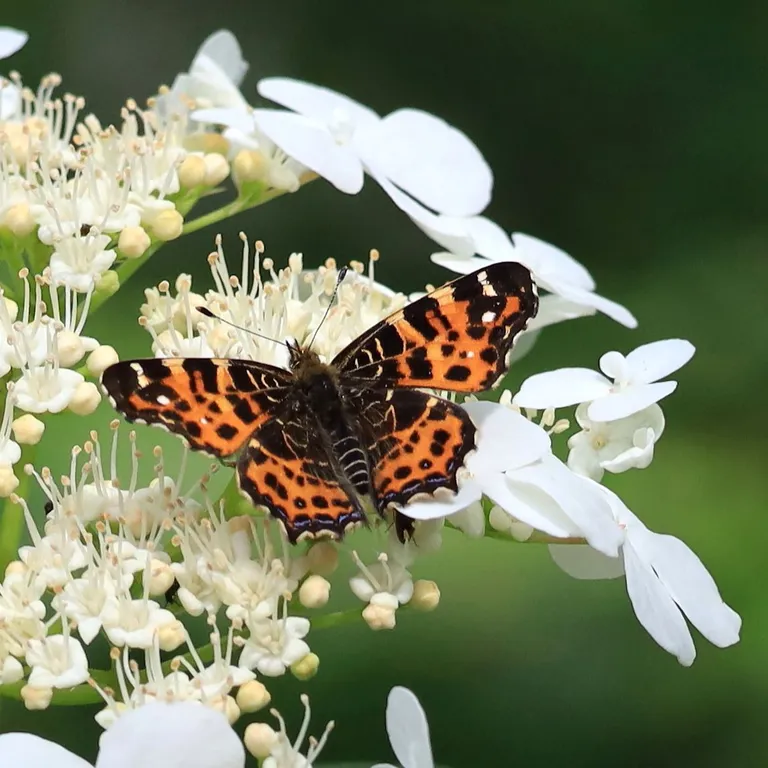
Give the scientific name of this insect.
Araschnia levana
